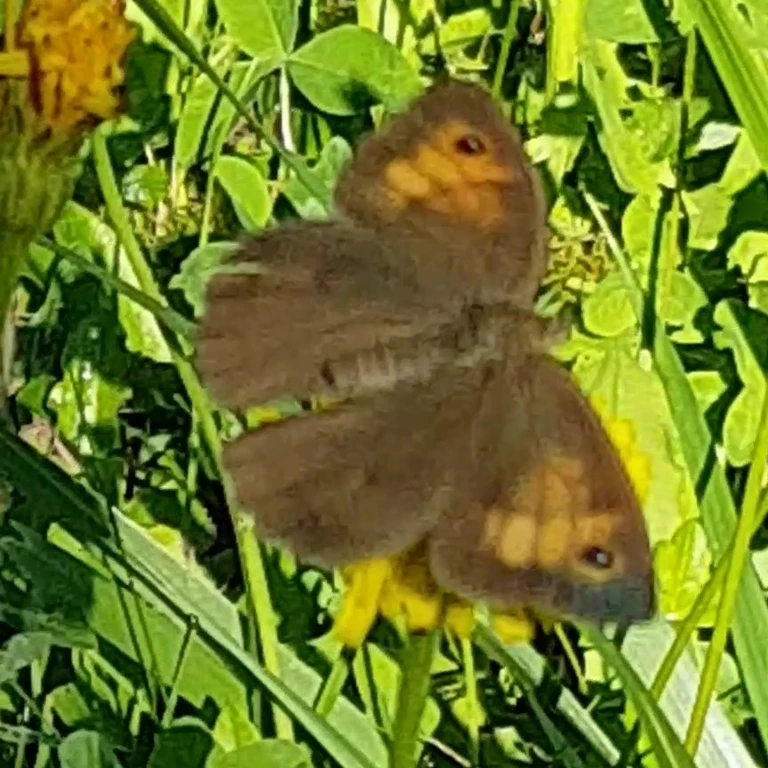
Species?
Maniola jurtina
